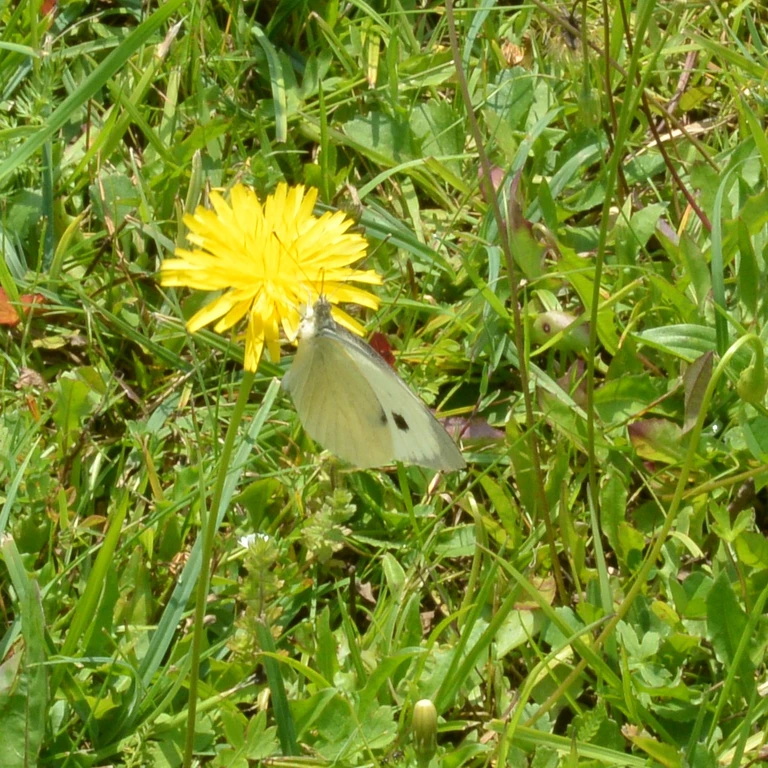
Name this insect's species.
Pieris brassicae
